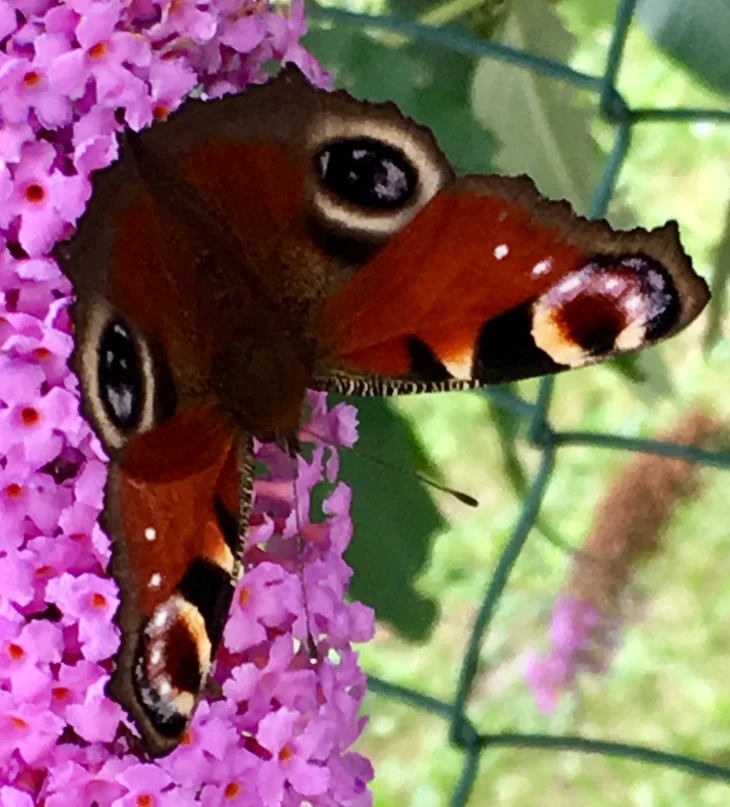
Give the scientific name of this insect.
Aglais io
